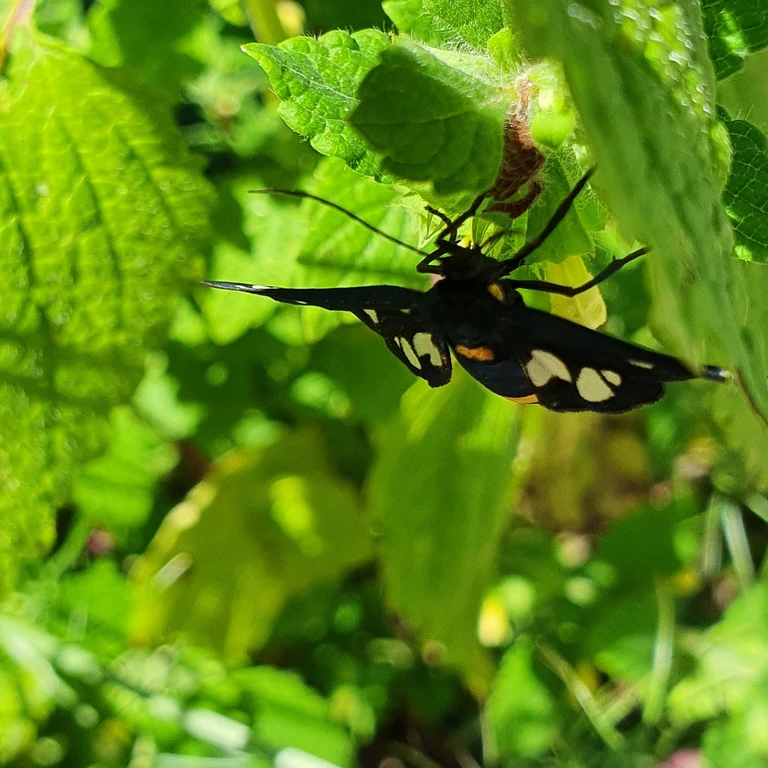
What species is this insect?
Amata phegea
